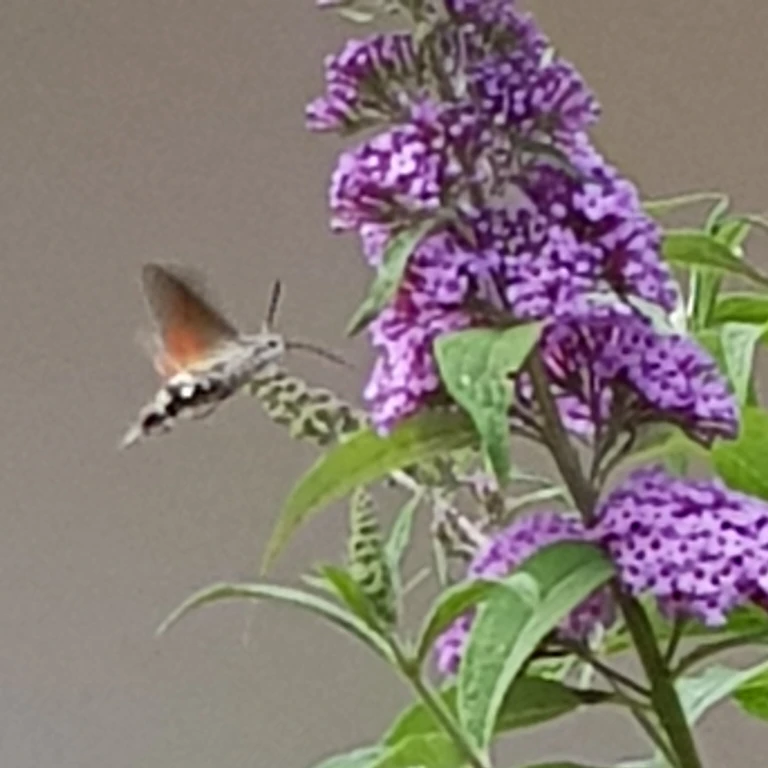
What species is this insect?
Macroglossum stellatarum
